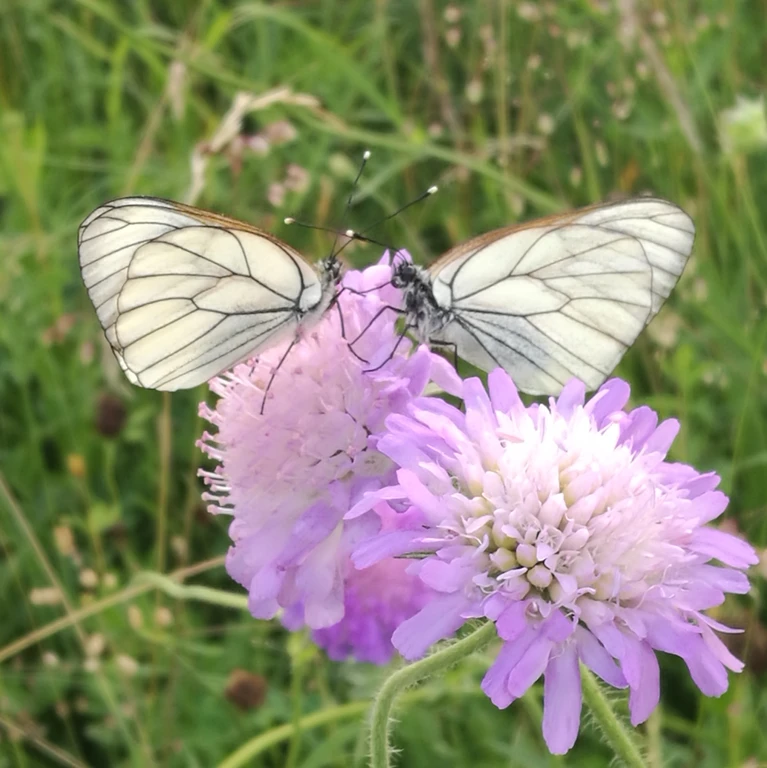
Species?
Aporia crataegi
